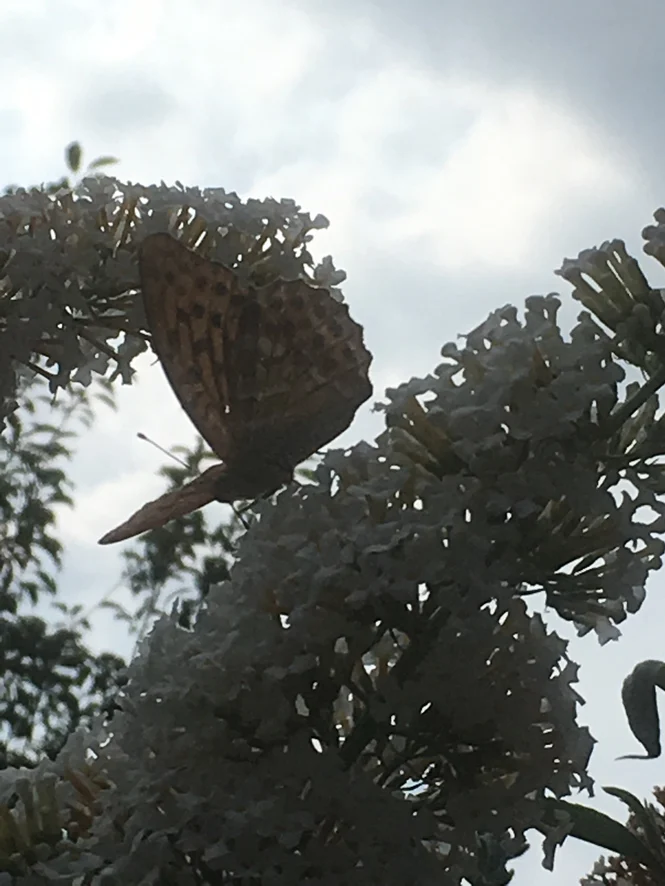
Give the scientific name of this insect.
Argynnis paphia
